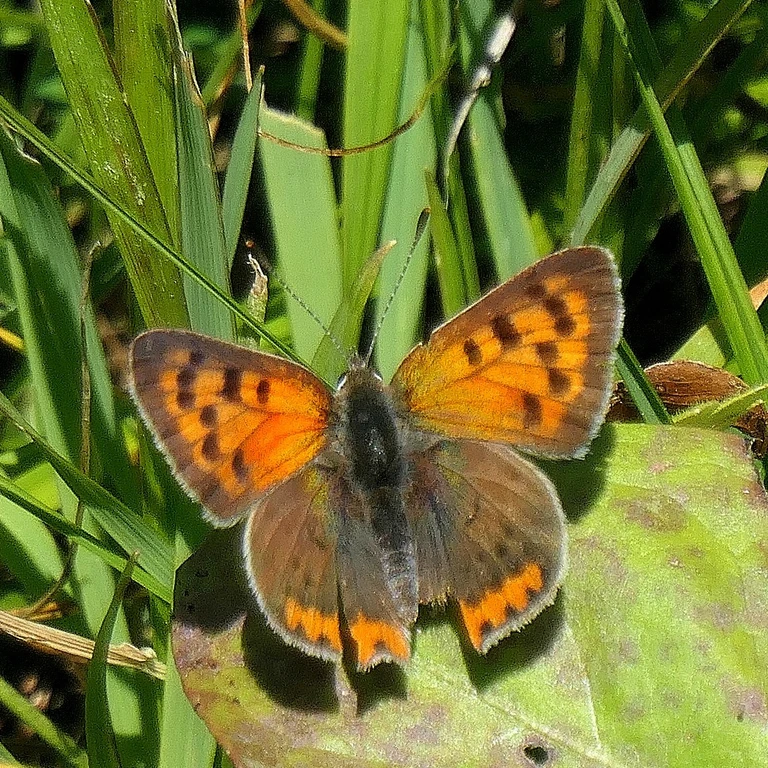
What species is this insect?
Lycaena phlaeas
